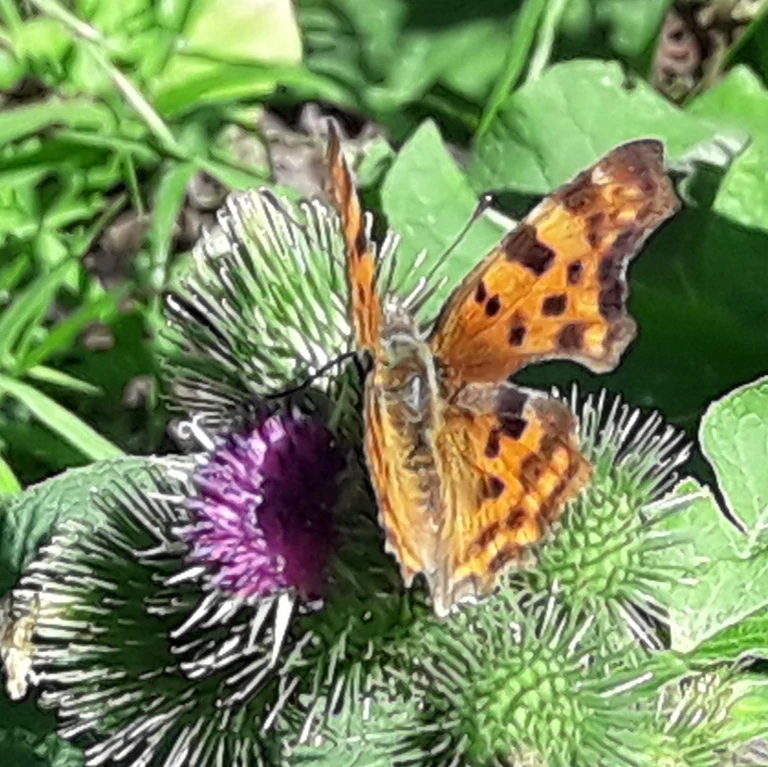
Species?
Polygonia c-album
